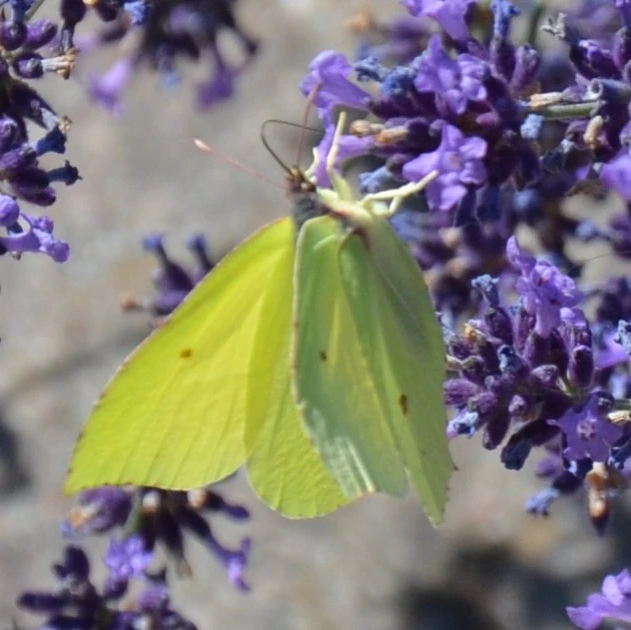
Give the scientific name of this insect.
Gonepteryx rhamni
